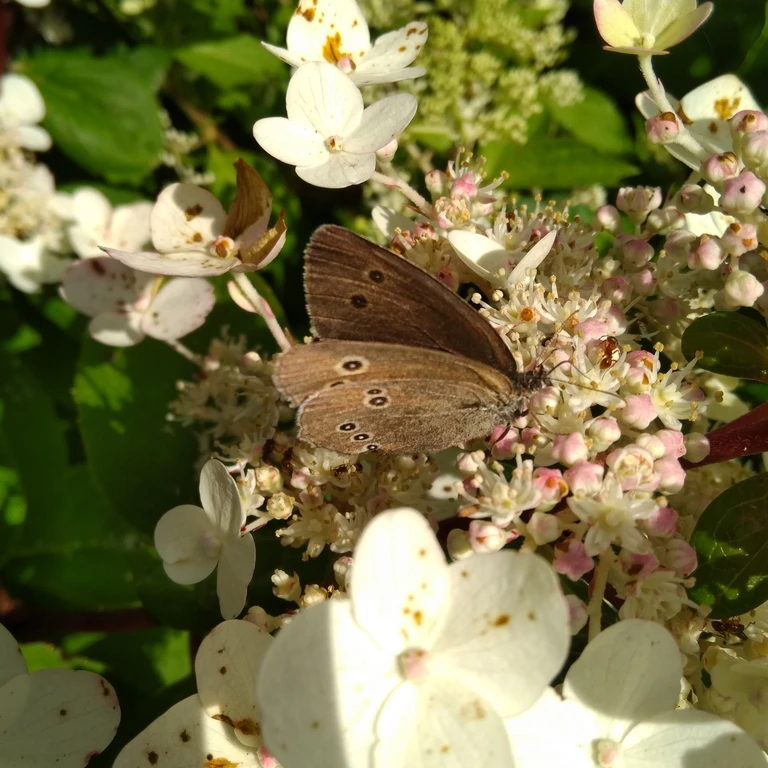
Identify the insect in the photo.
Aphantopus hyperantus
